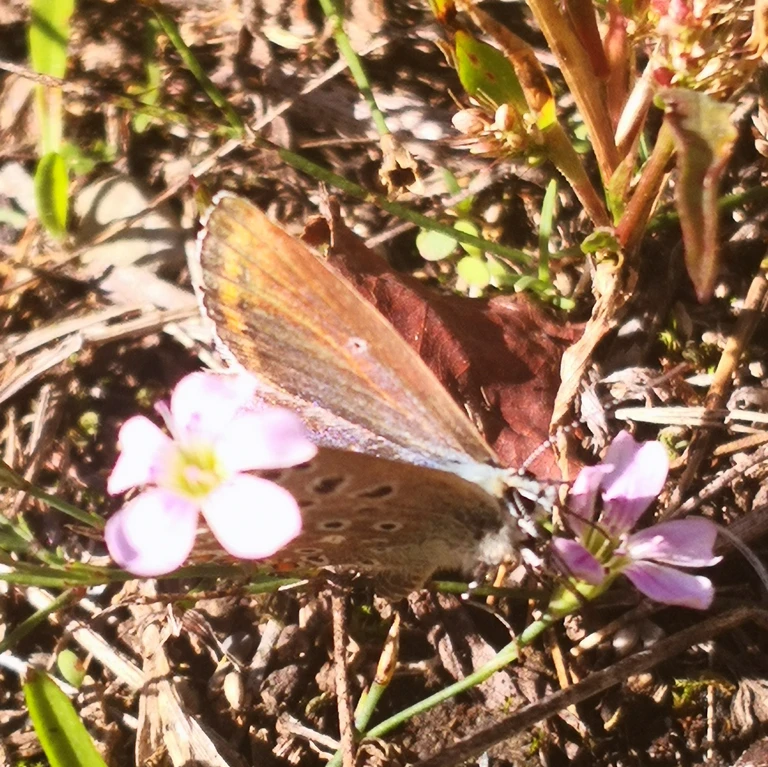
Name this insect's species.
Polyommatus icarus
